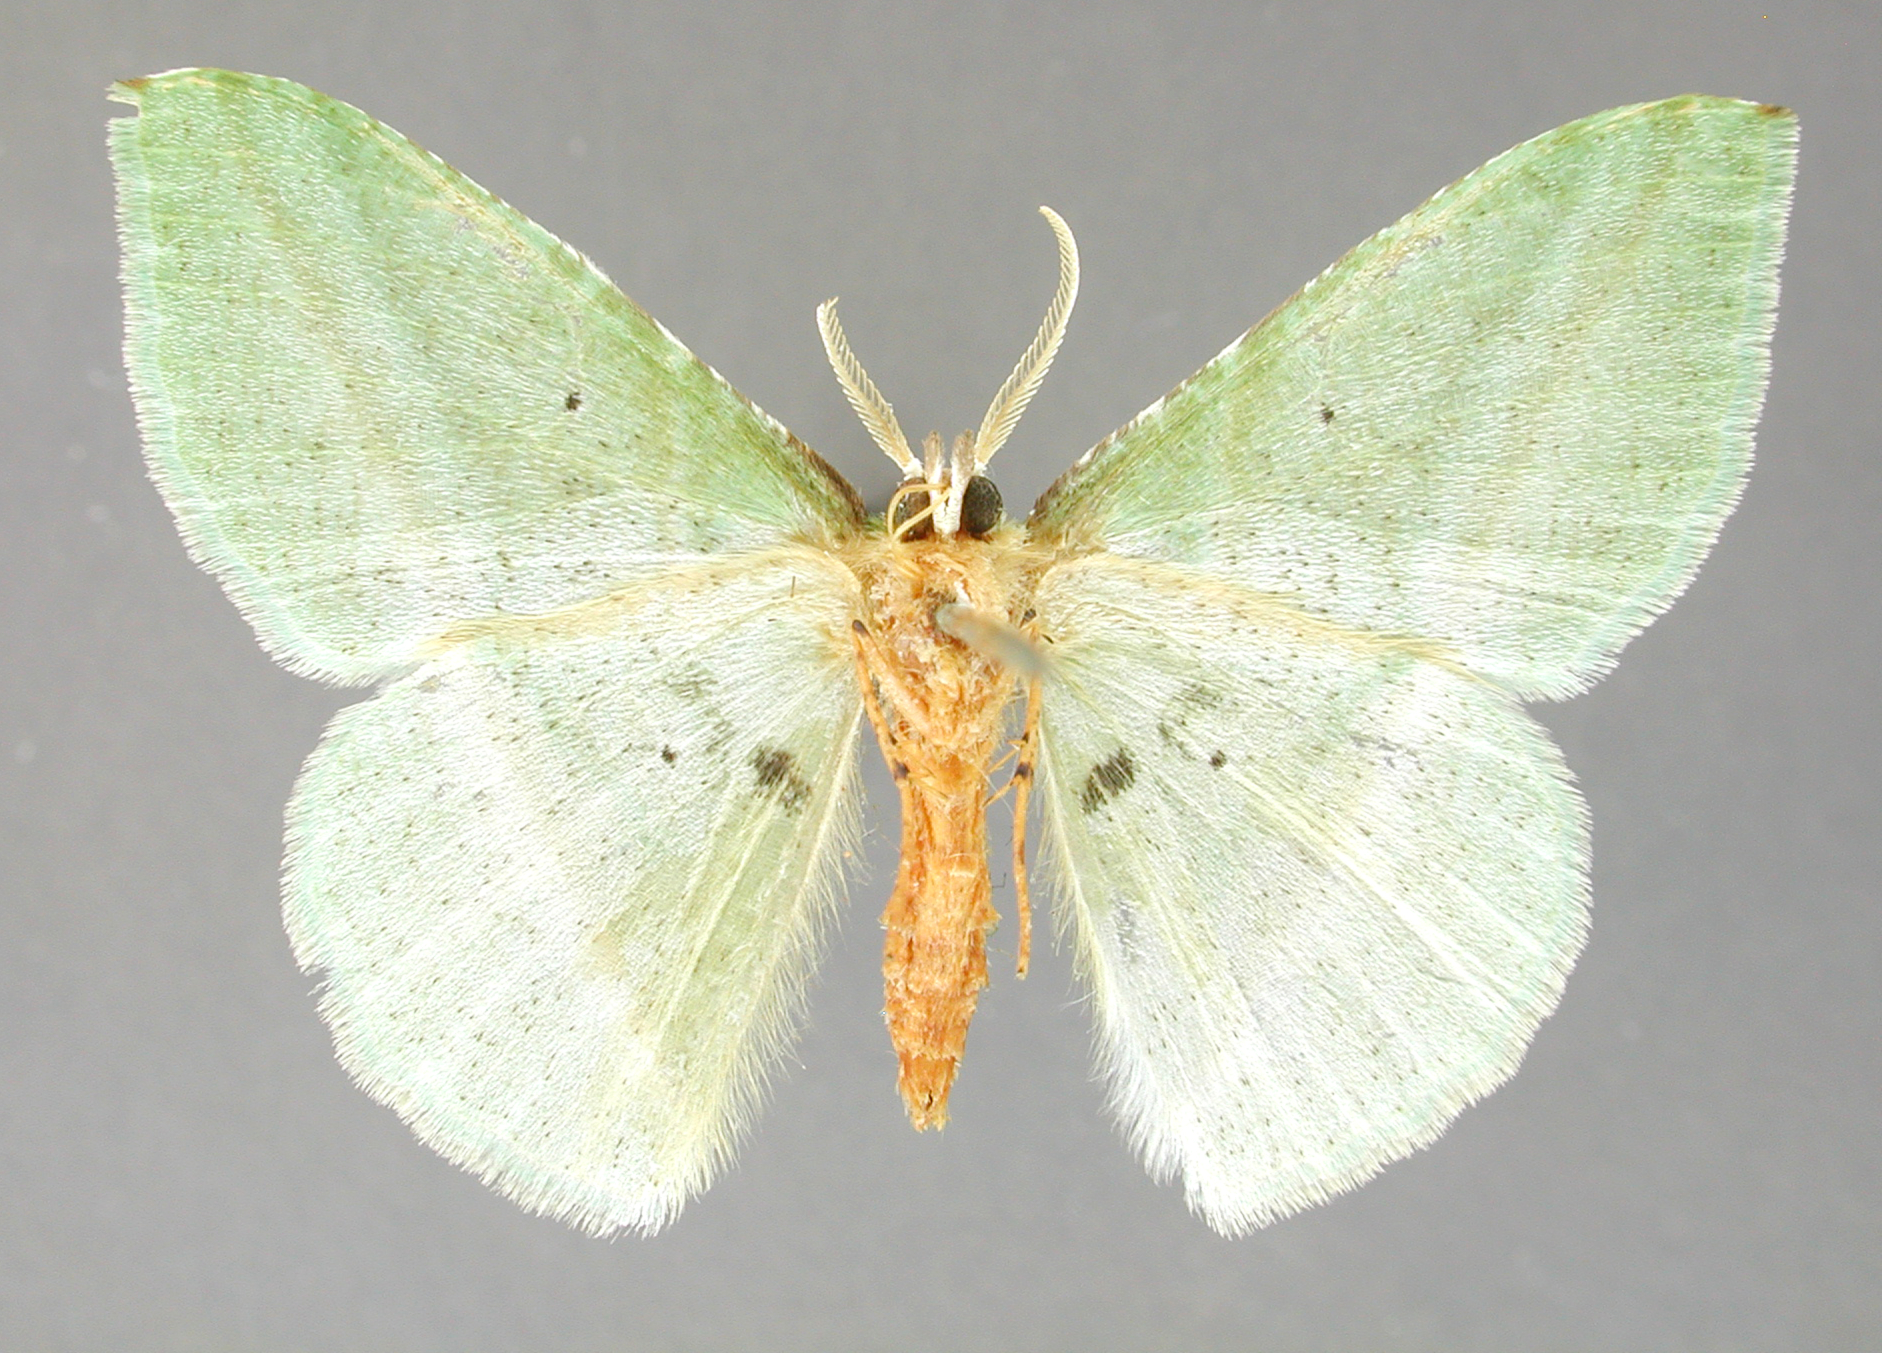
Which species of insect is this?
Geometra consequaria
